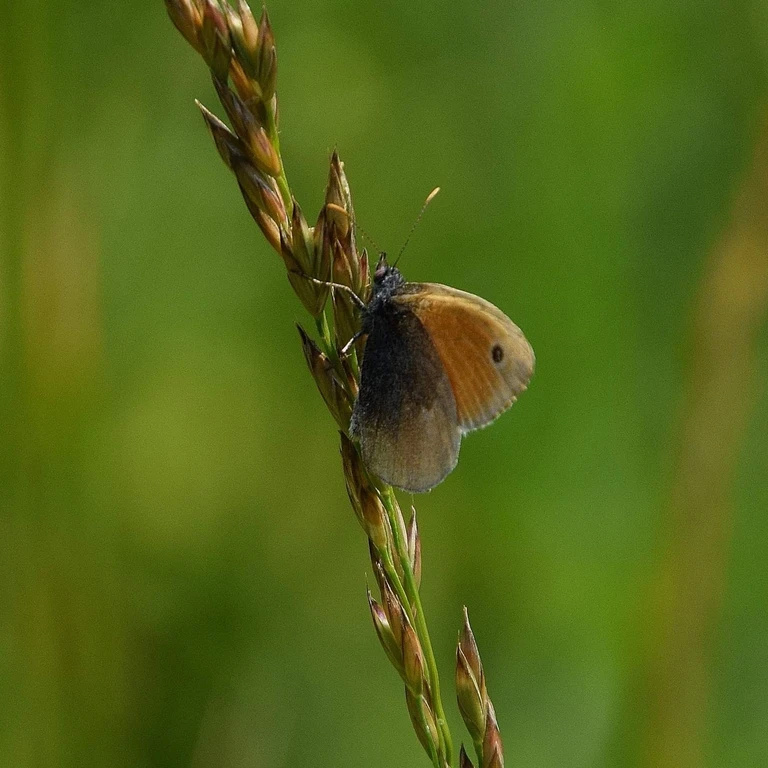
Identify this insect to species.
Coenonympha pamphilus
